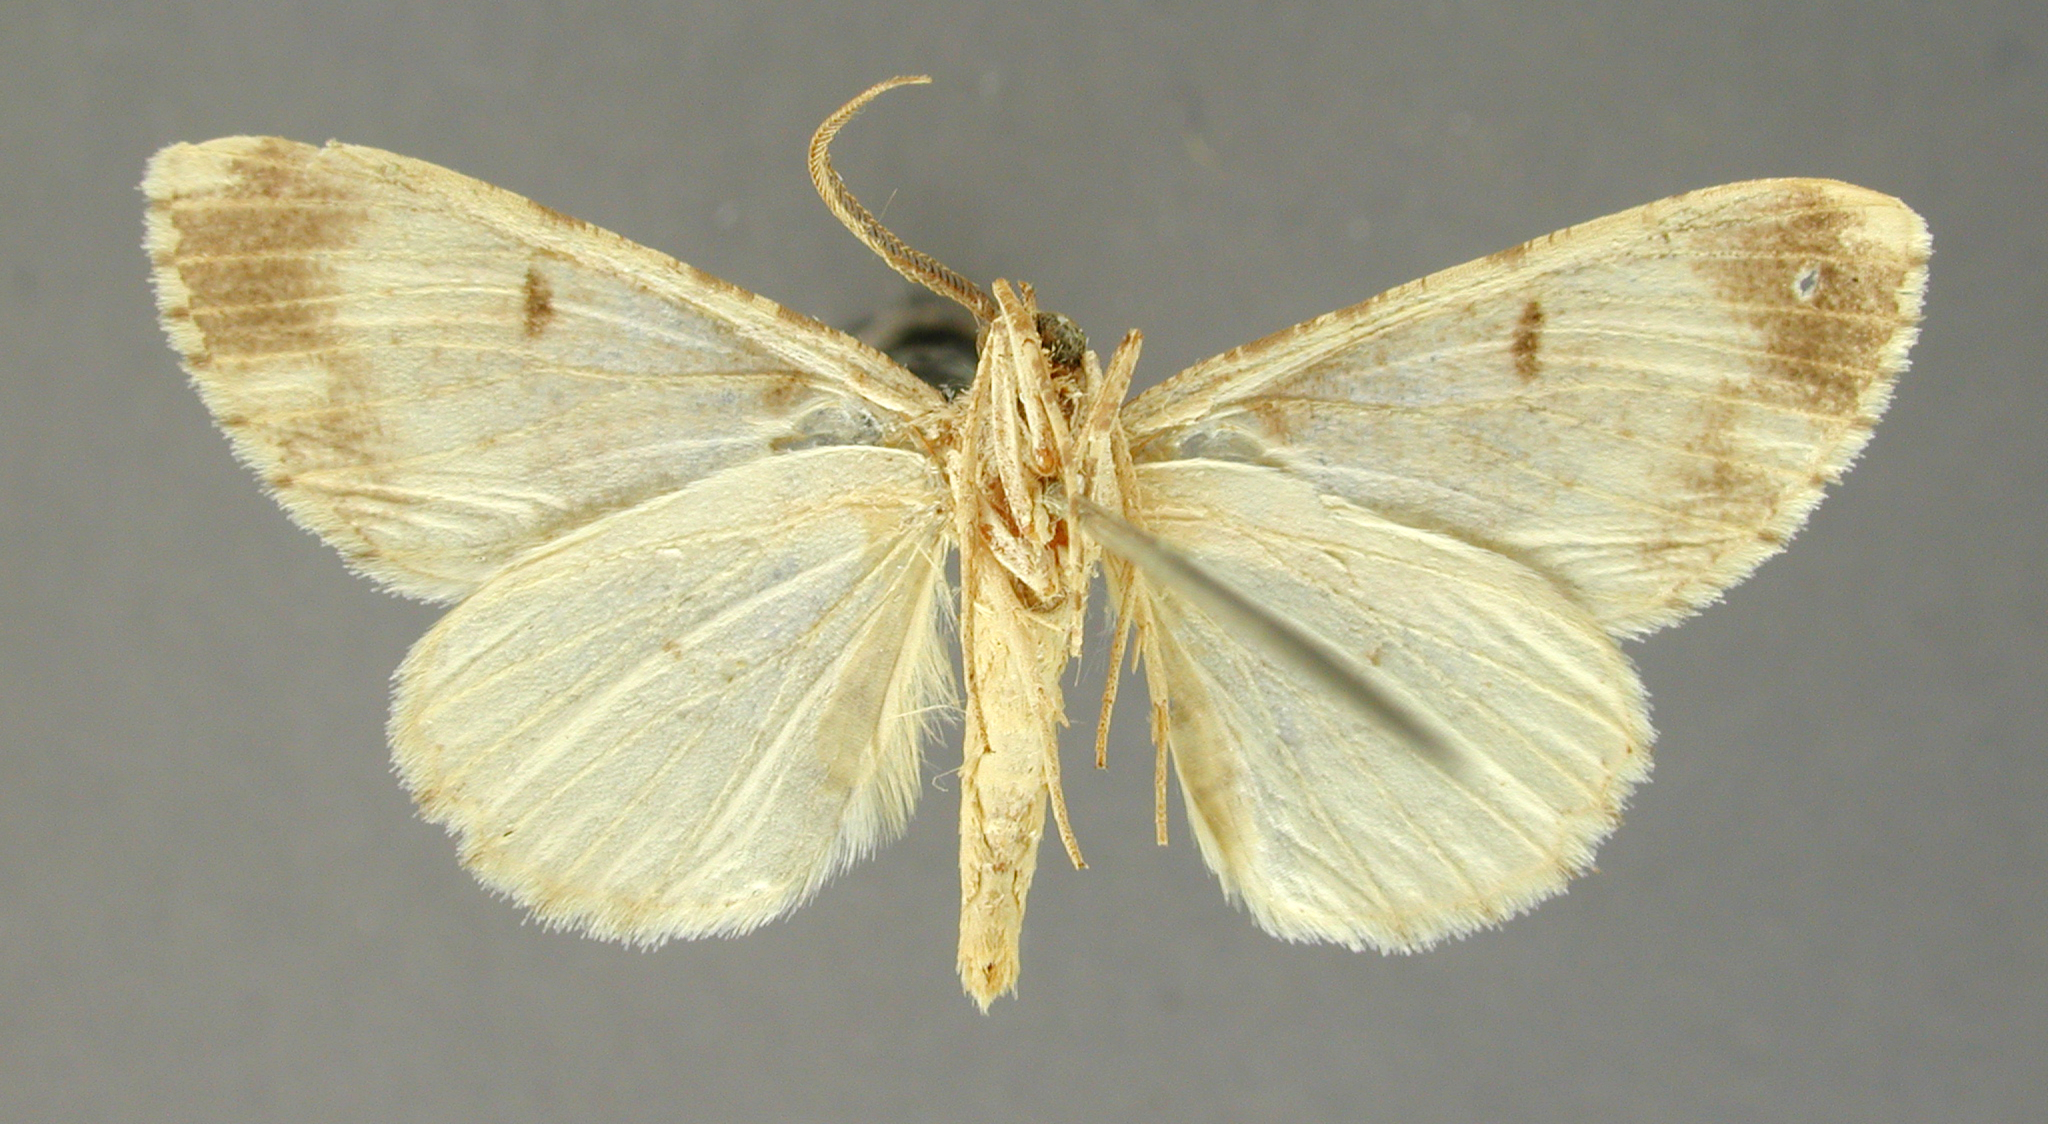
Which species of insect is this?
Stenalcidia invenusta
